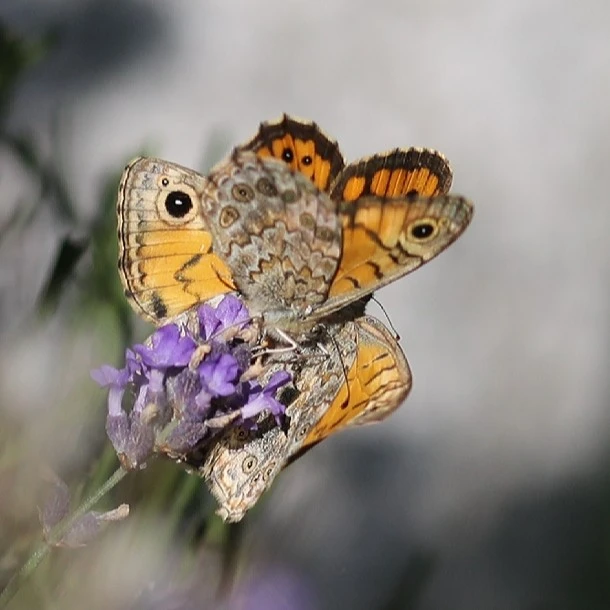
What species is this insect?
Lasiommata megera (also Pararge megera)
